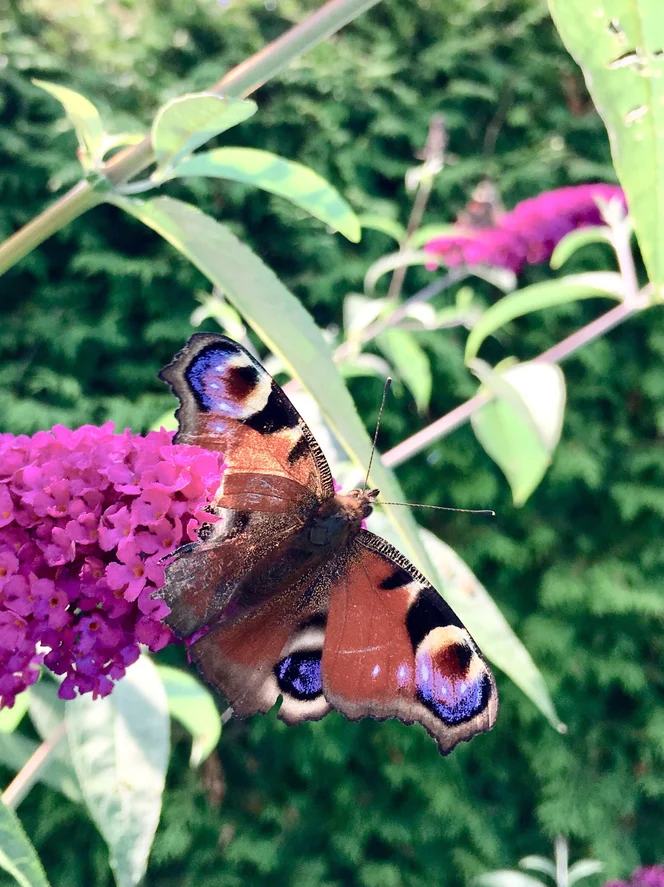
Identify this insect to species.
Aglais io
